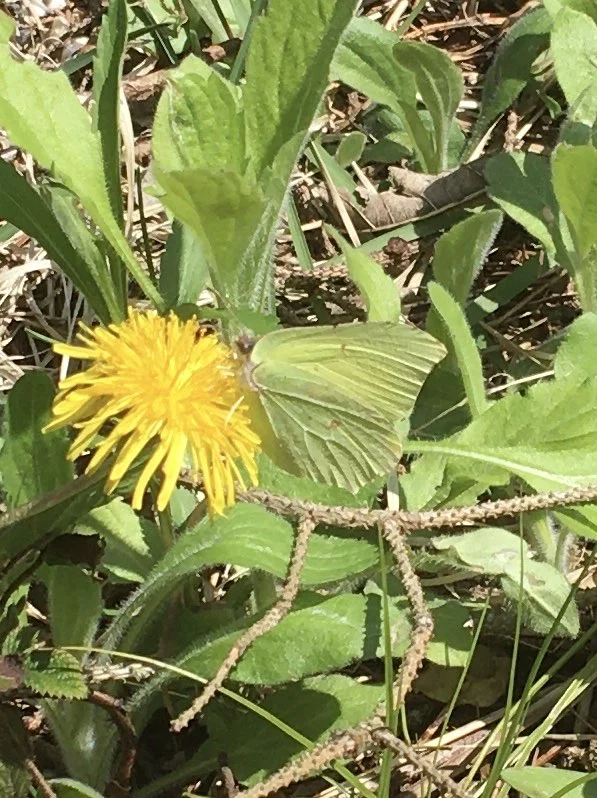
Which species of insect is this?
Gonepteryx rhamni
